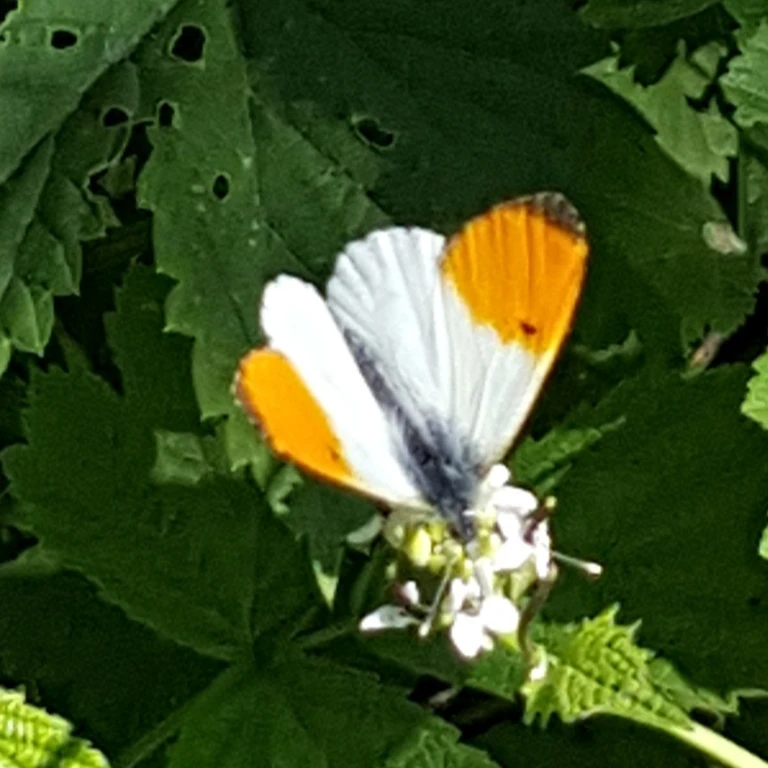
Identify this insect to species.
Anthocharis cardamines
